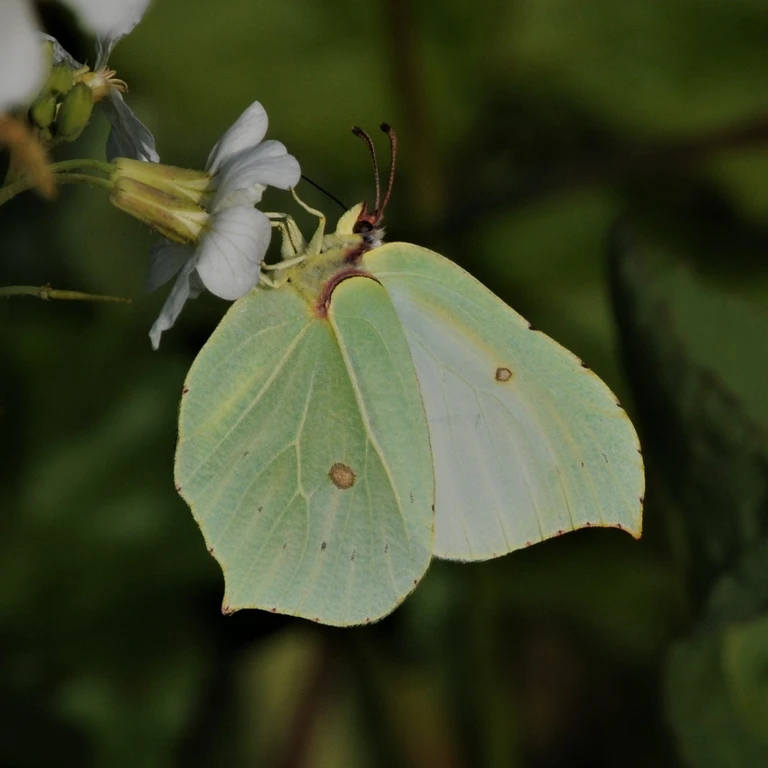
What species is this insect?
Gonepteryx rhamni
